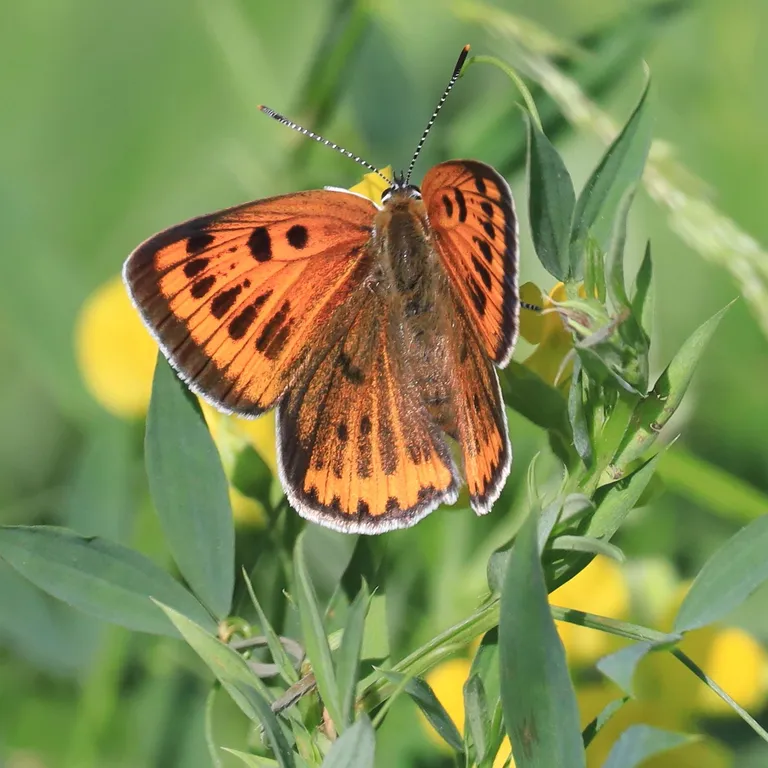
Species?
Lycaena dispar
